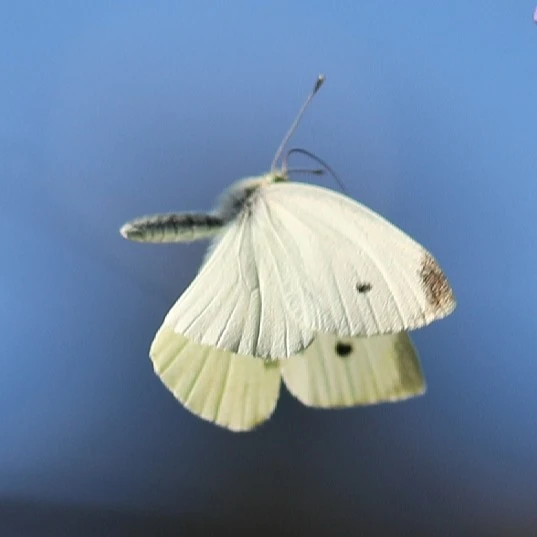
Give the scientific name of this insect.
Pieris rapae
